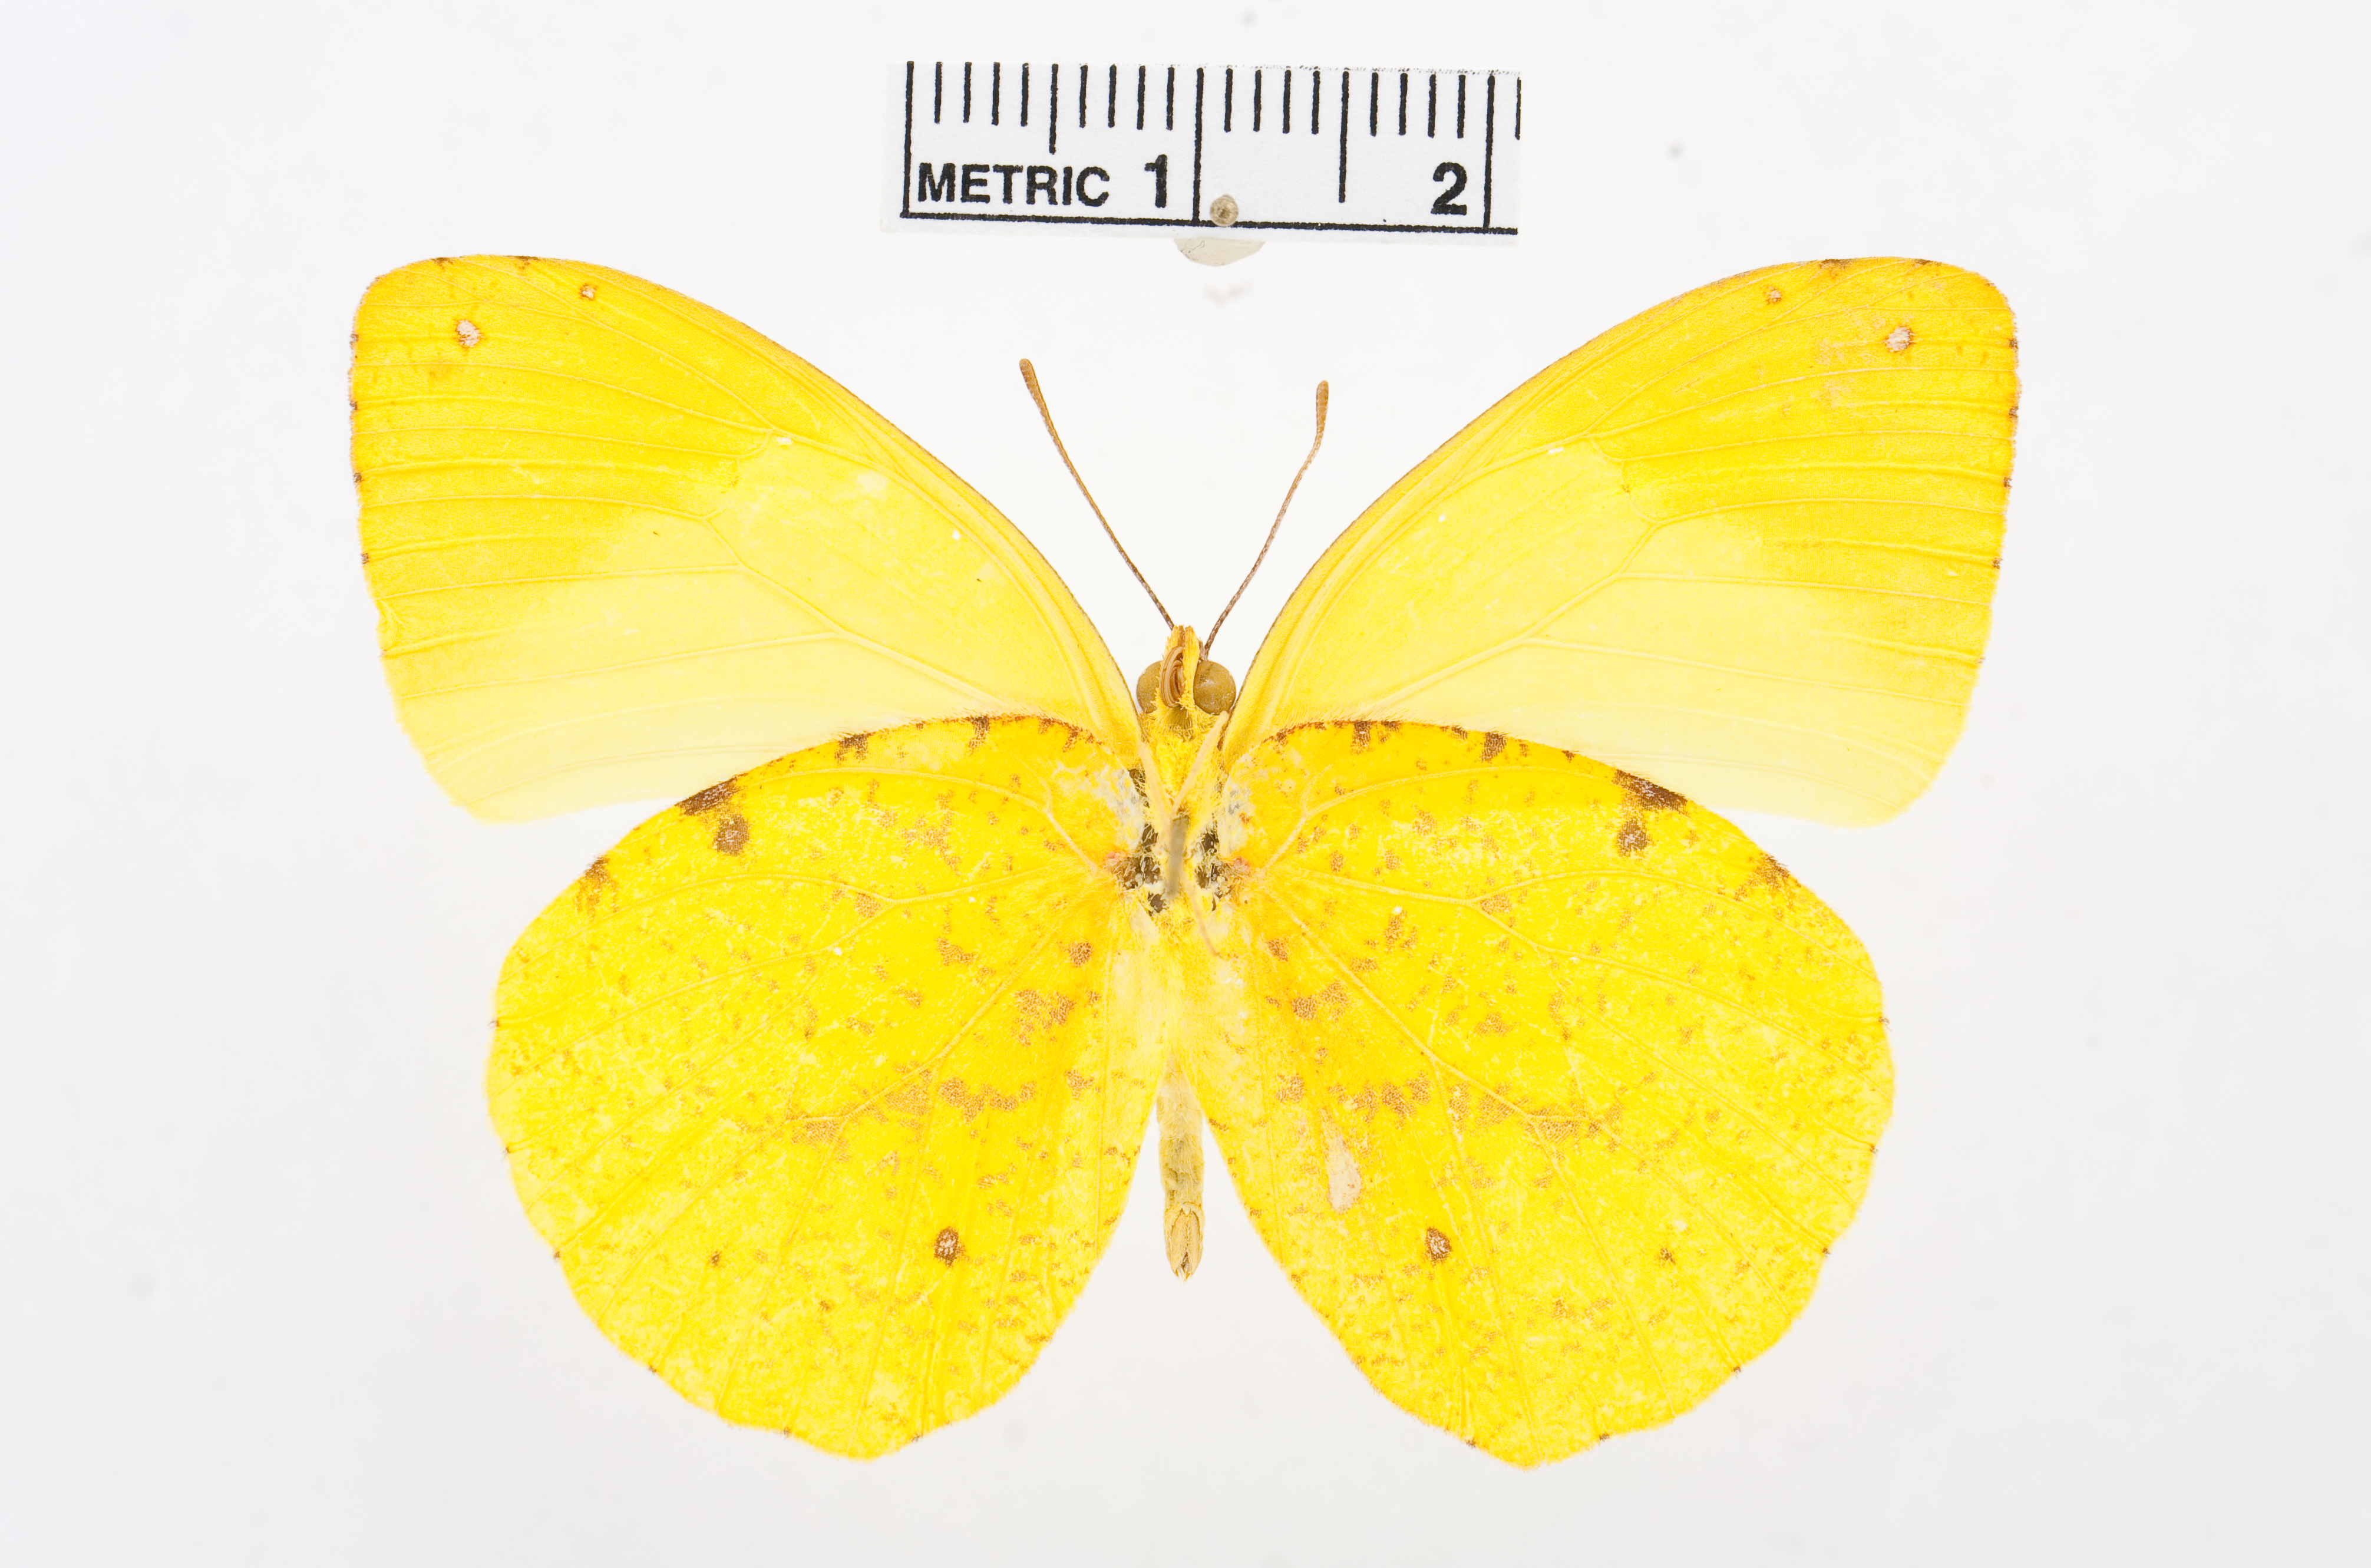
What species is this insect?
Eronia leda
